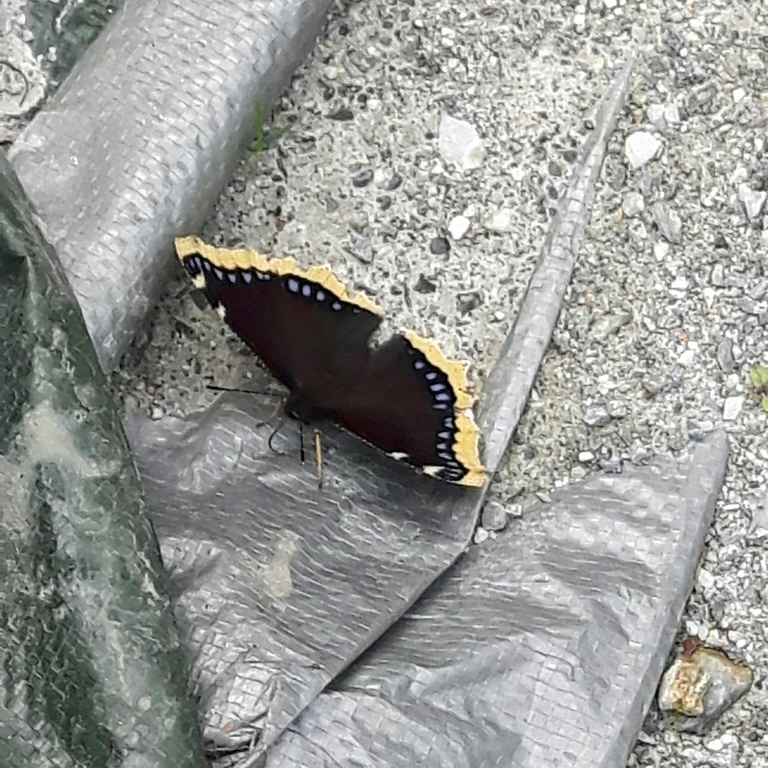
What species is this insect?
Nymphalis antiopa
